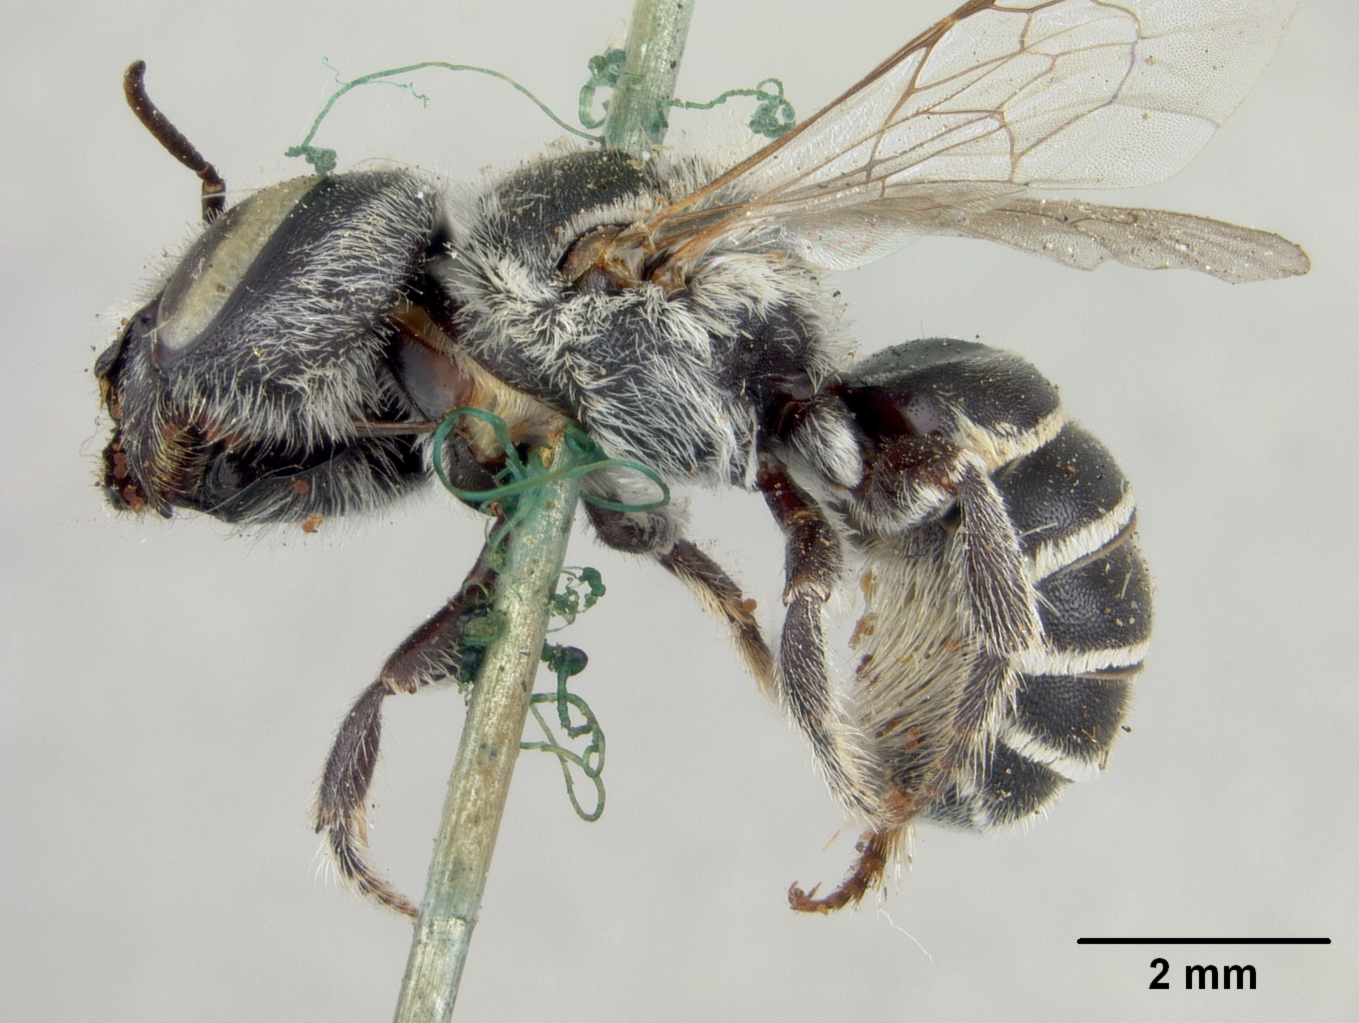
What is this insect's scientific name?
Heriades opuntiae
